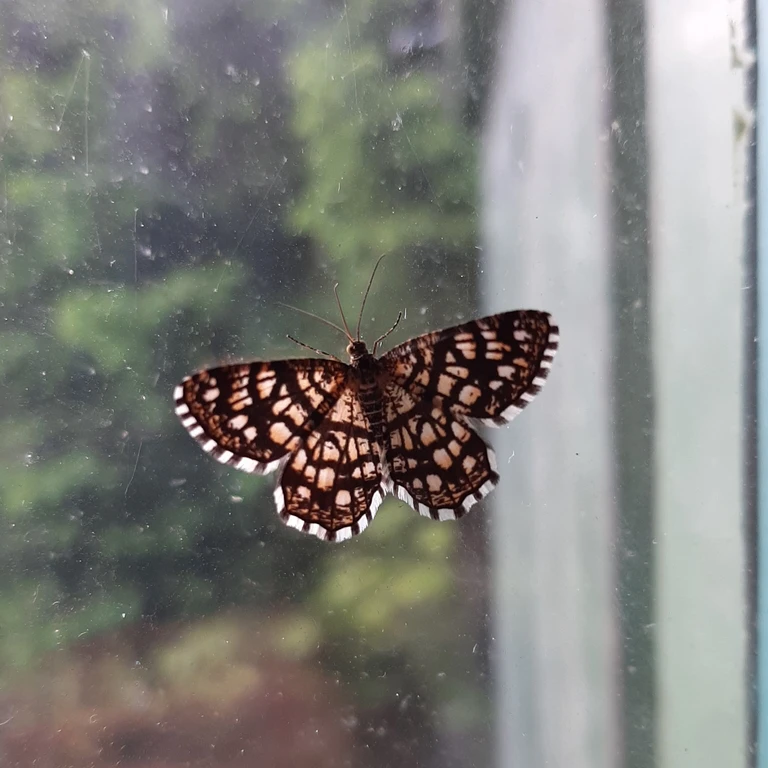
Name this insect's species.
Chiasmia clathrata
